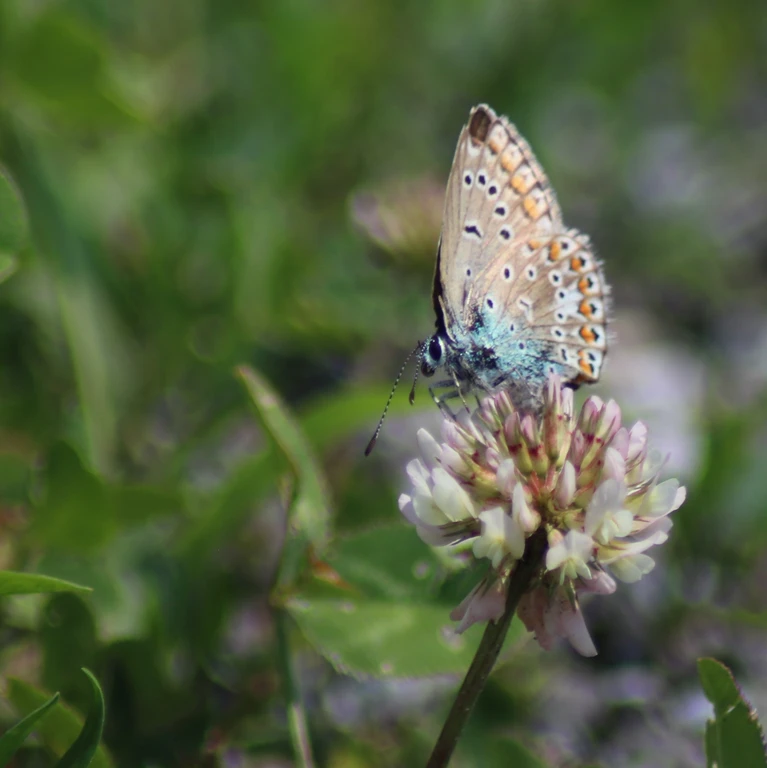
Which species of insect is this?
Polyommatus icarus
